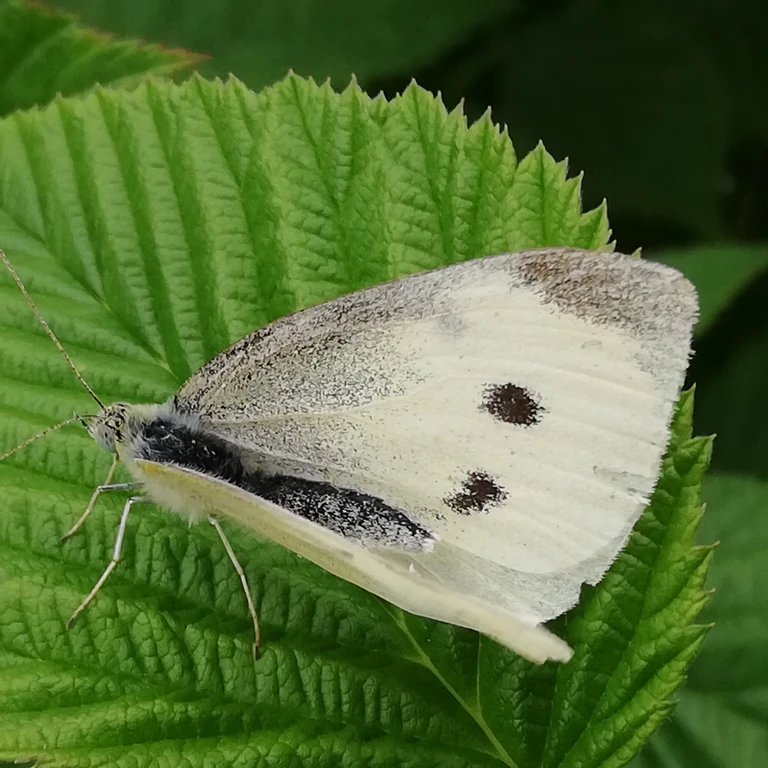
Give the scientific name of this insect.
Pieris rapae
